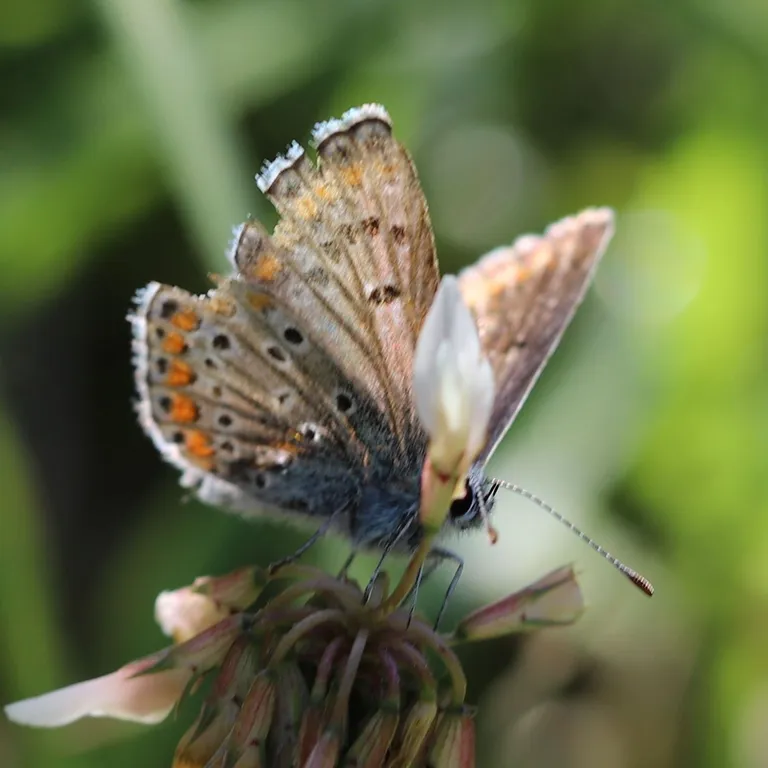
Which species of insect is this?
Aricia agestis/artaxerxes
